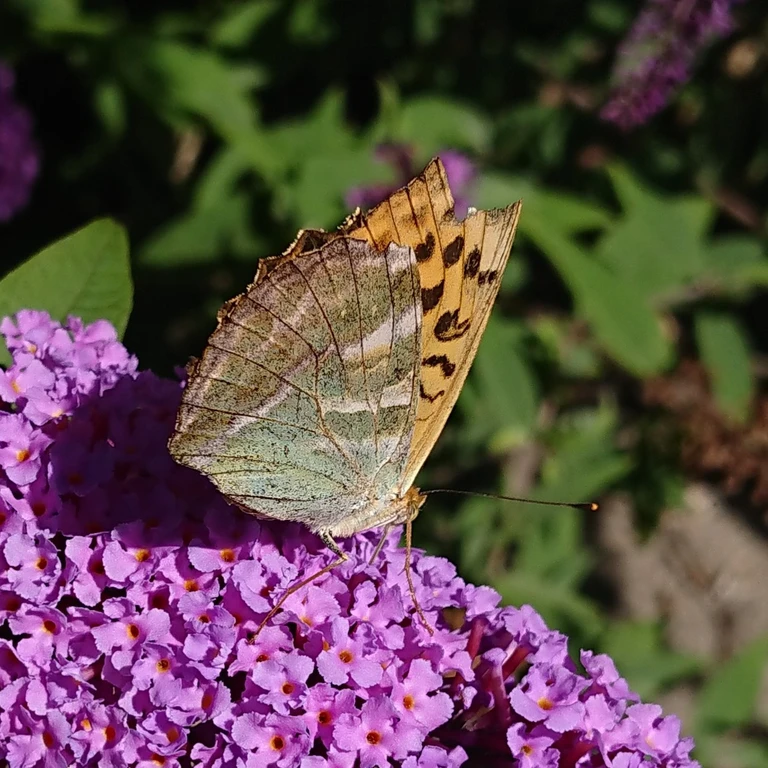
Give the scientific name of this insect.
Argynnis paphia
